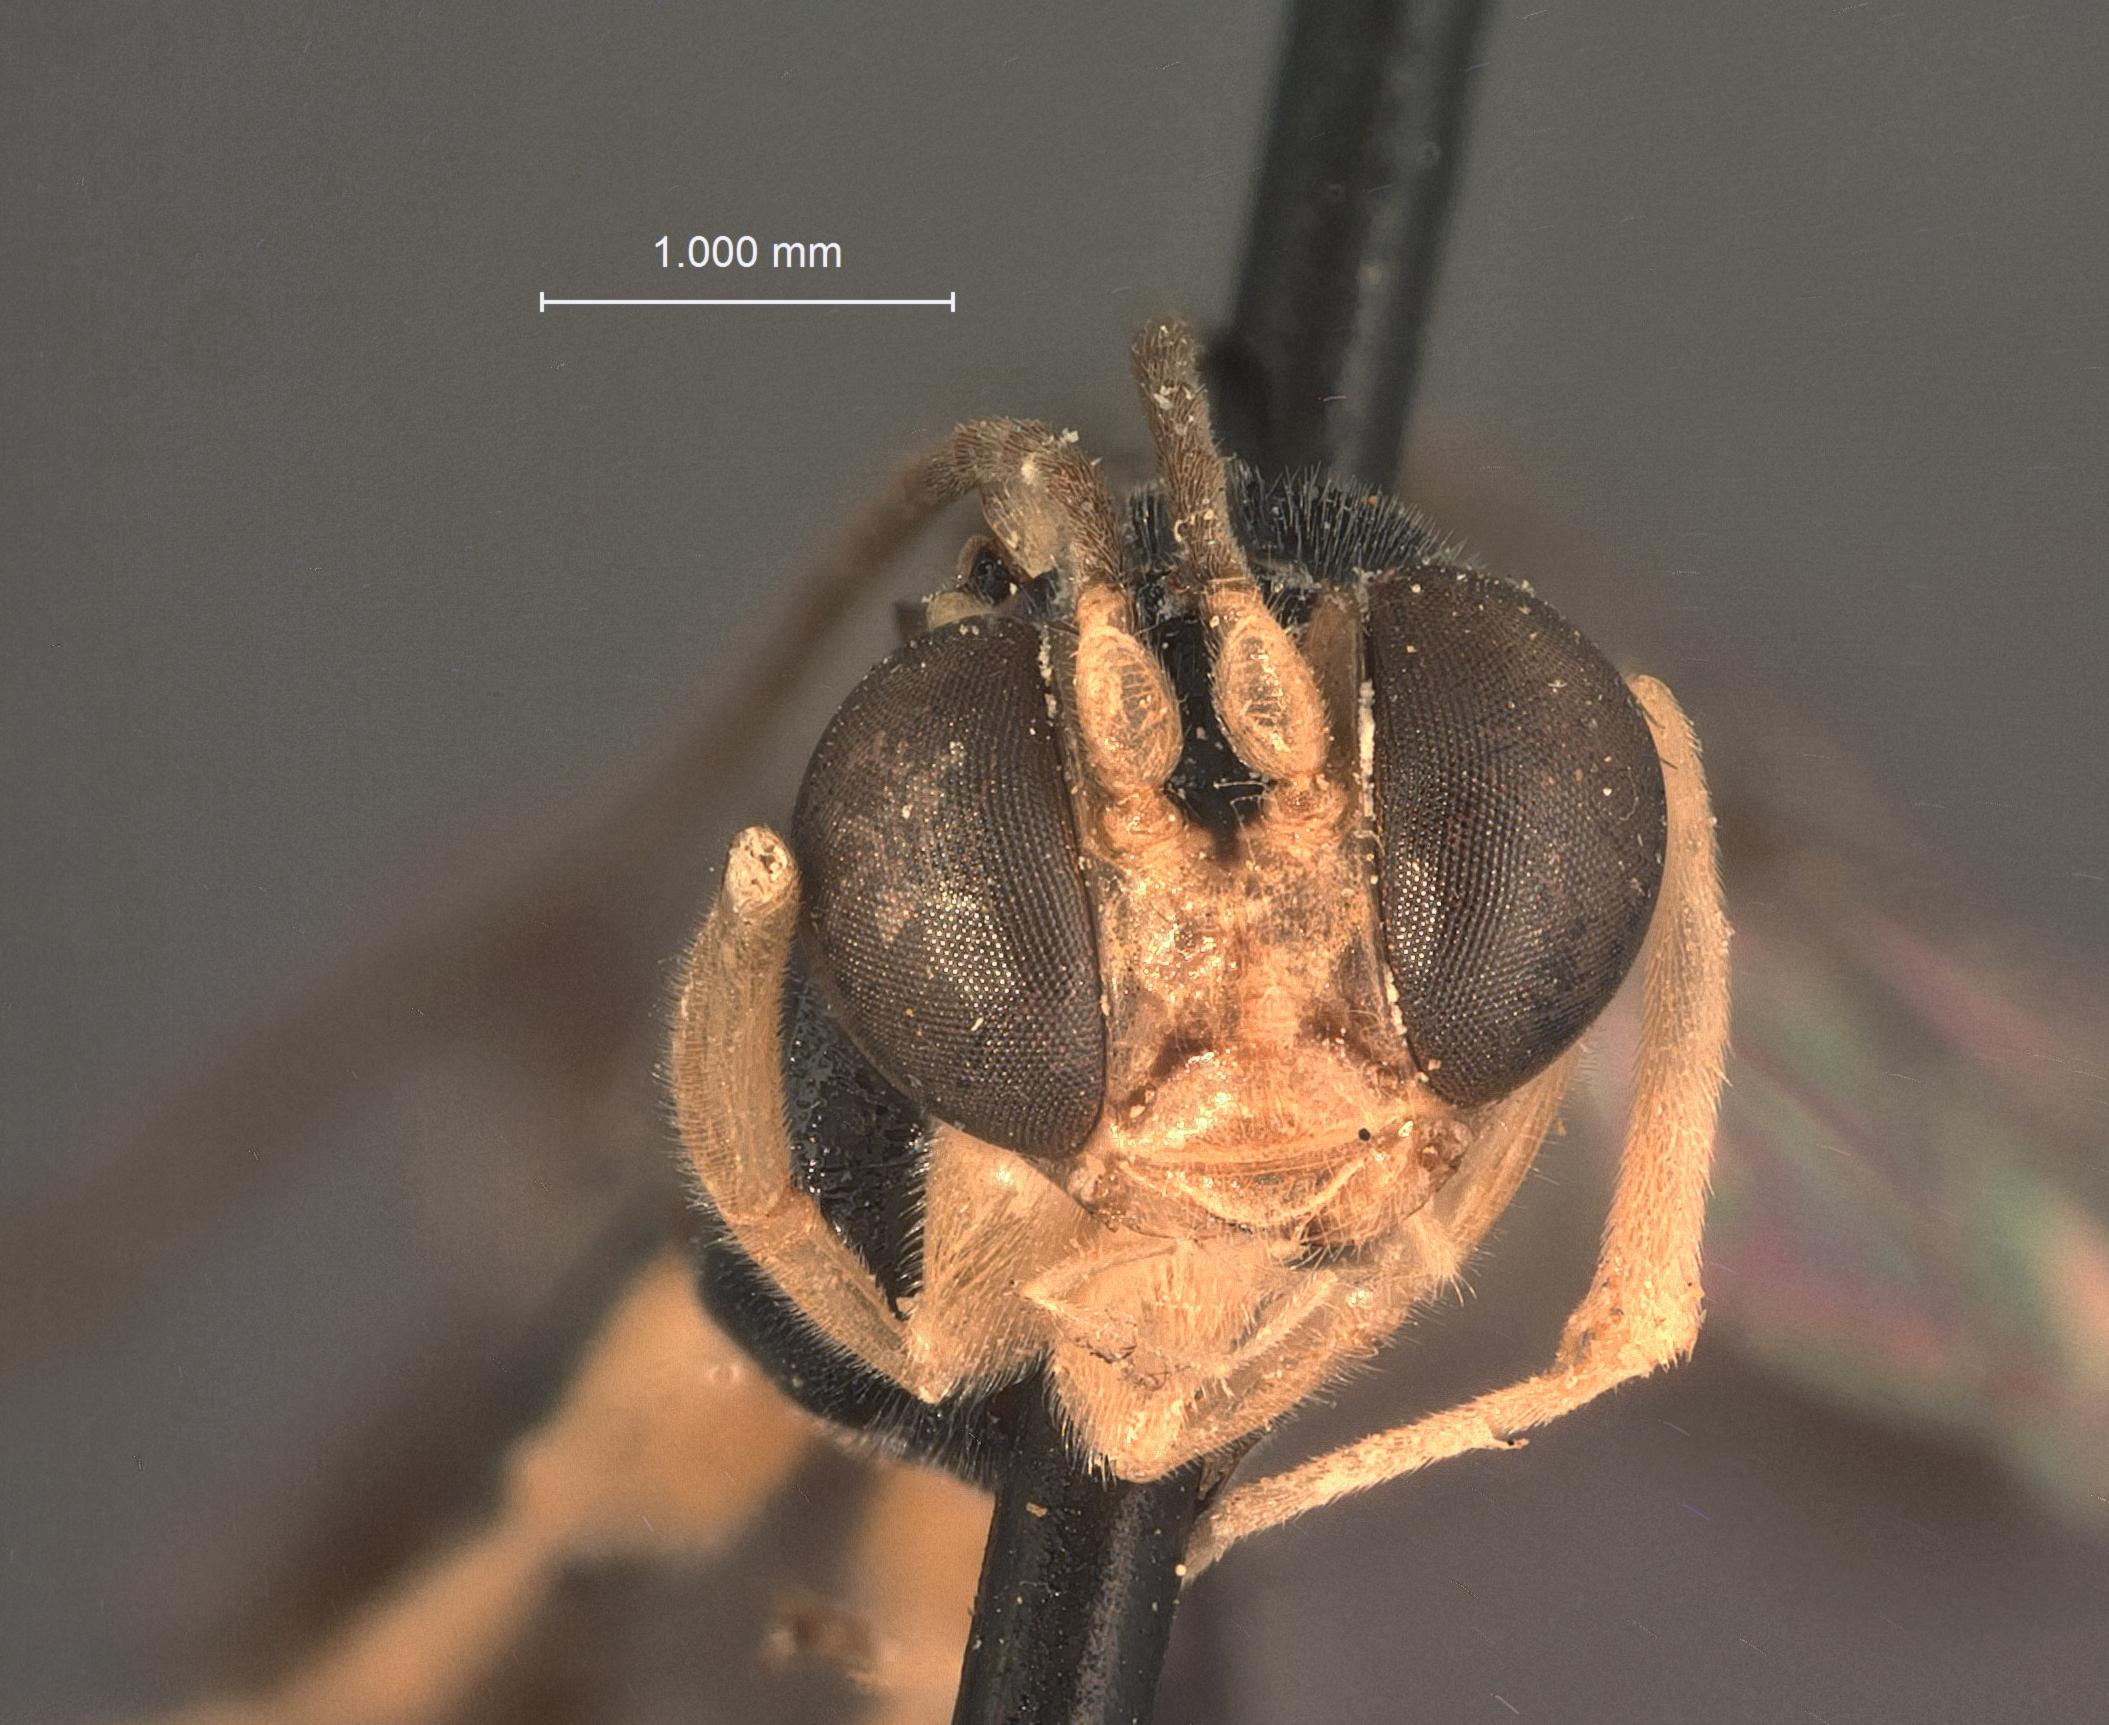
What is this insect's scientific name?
Photocryptus ater
